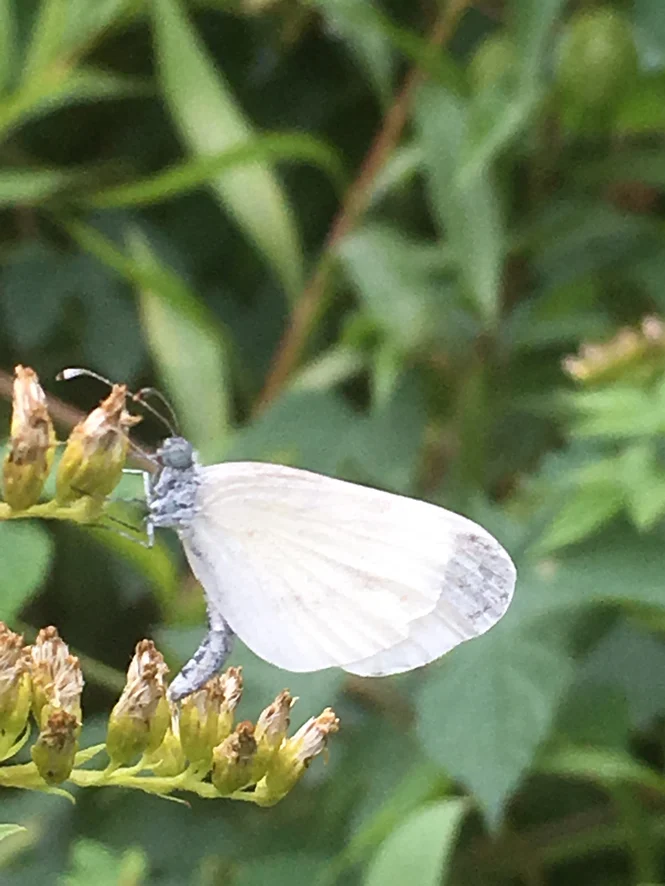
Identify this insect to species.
Leptidea sinapis/juvernica
